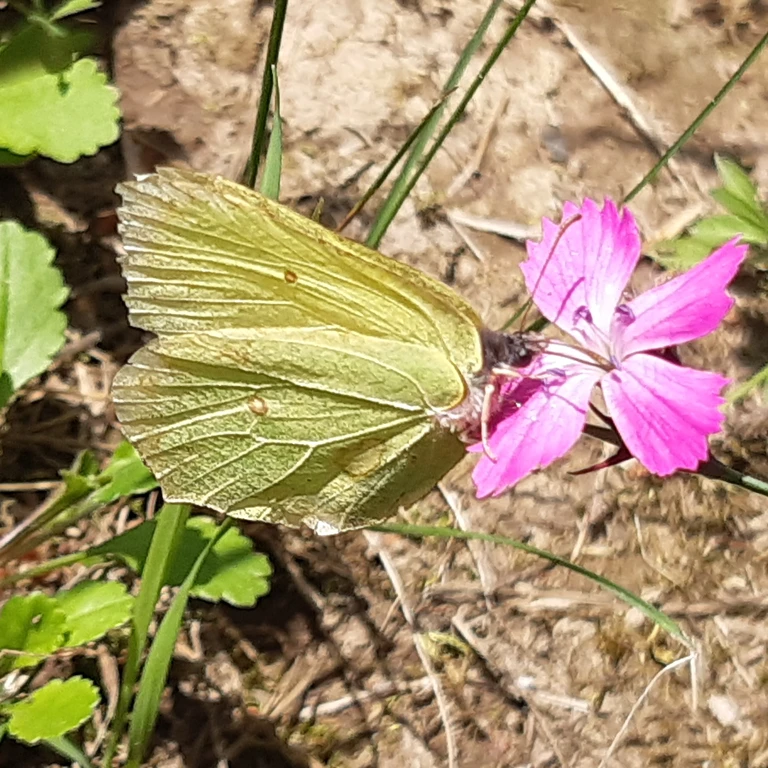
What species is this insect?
Gonepteryx rhamni
